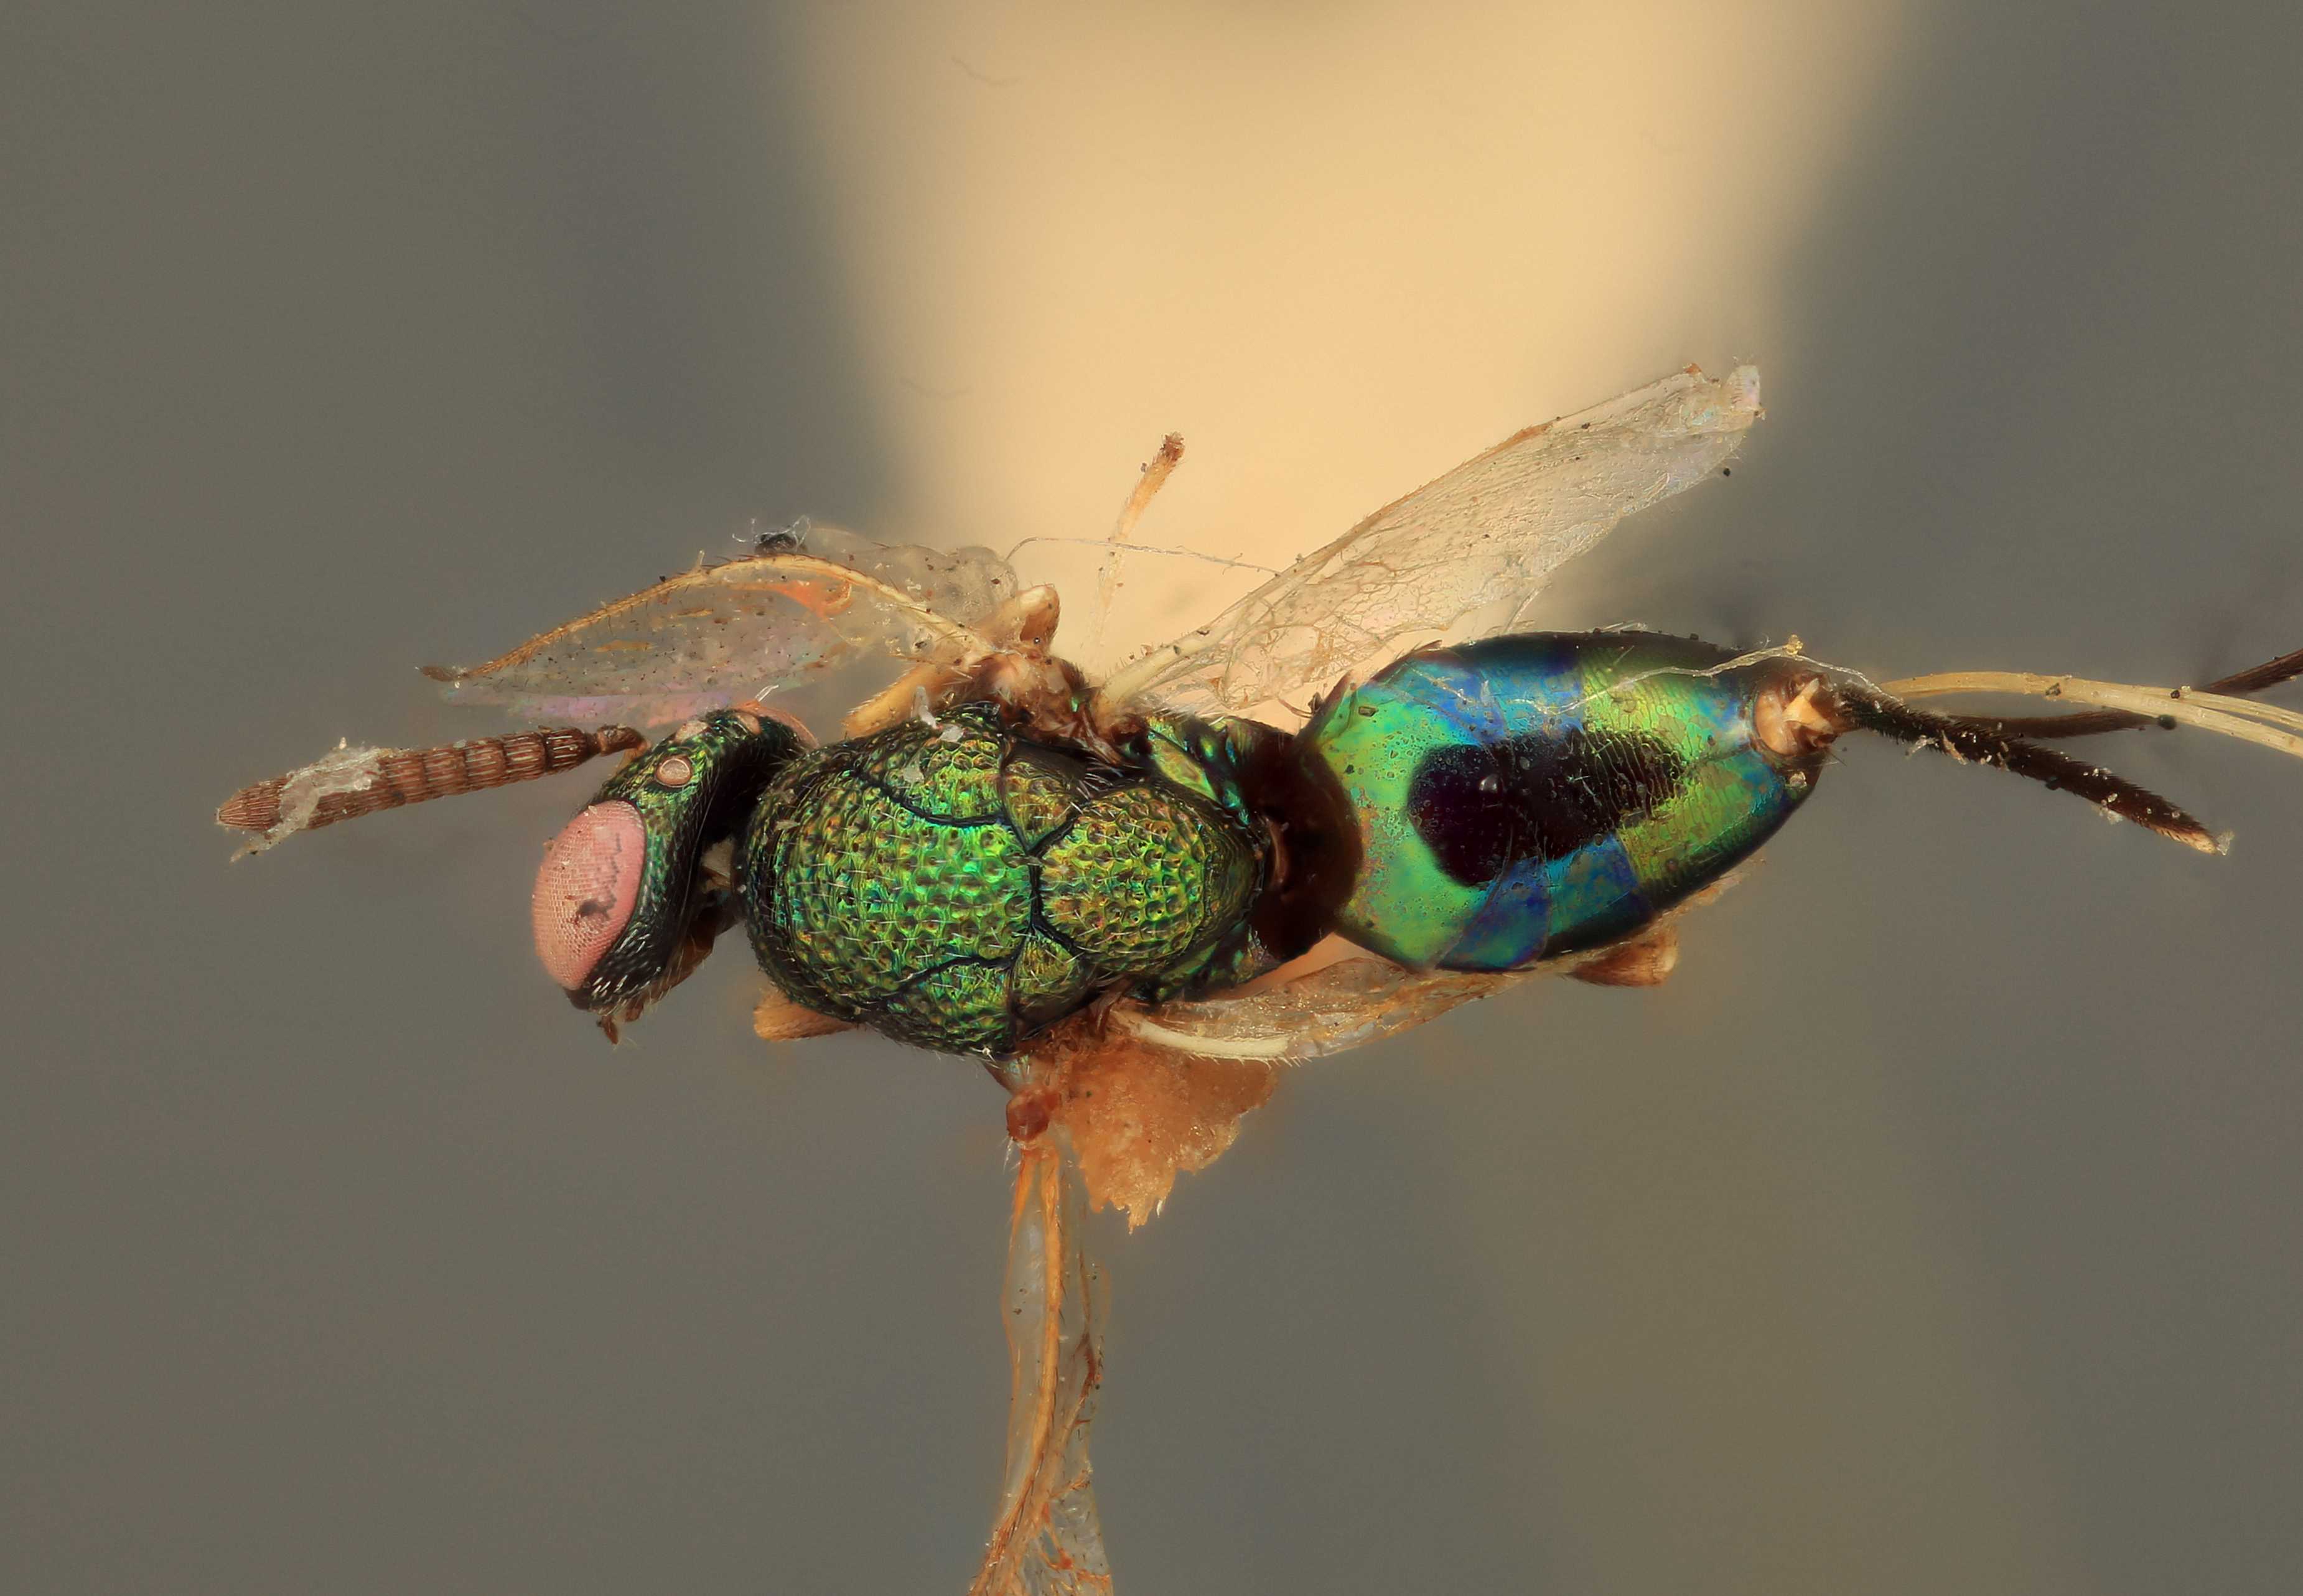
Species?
Syntomaspis umbilicata
